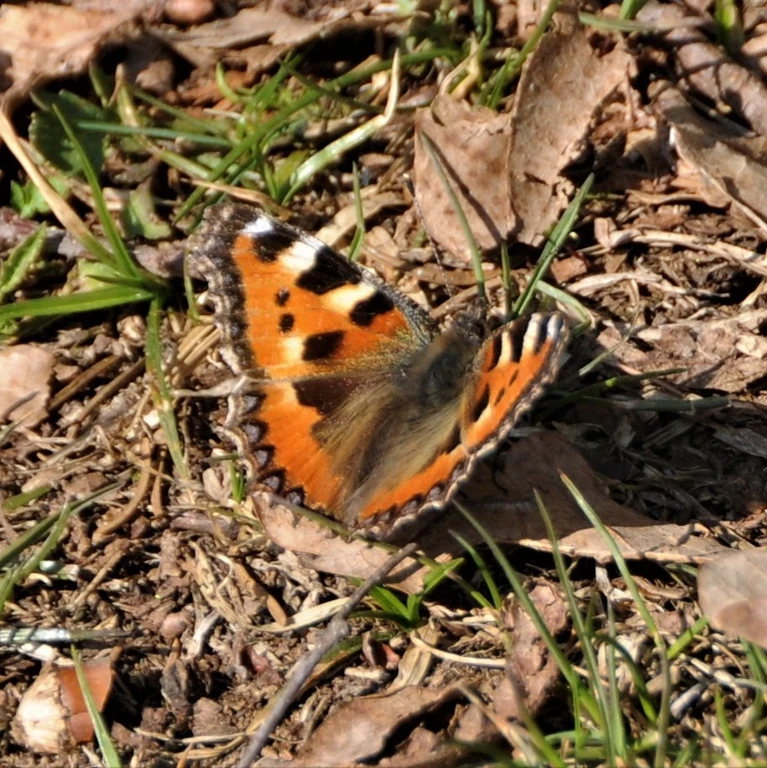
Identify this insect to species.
Aglais urticae
